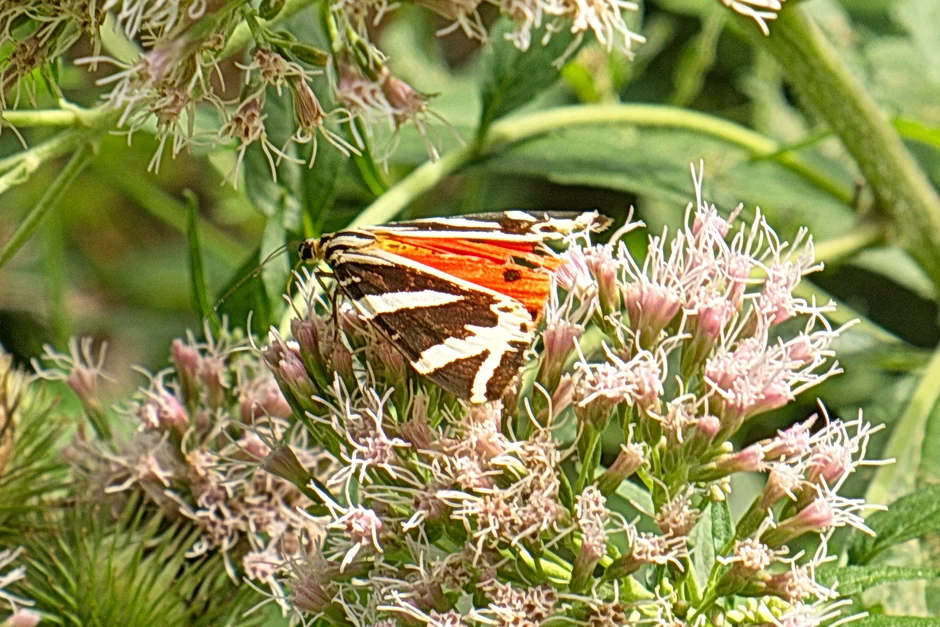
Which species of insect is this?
Euplagia quadripunctaria
